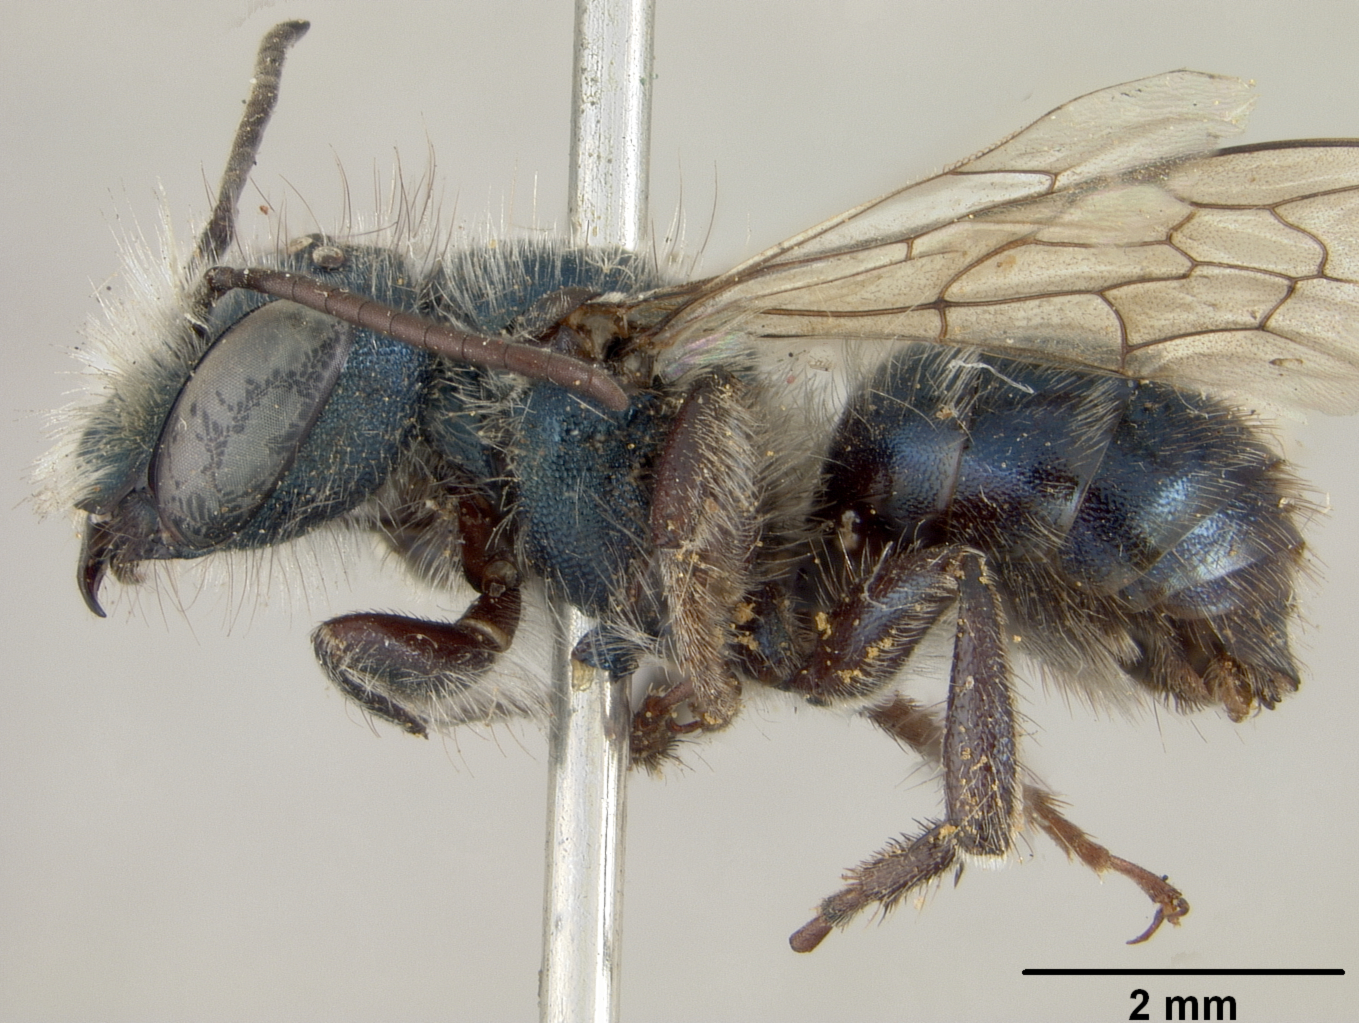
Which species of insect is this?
Osmia vallicola
